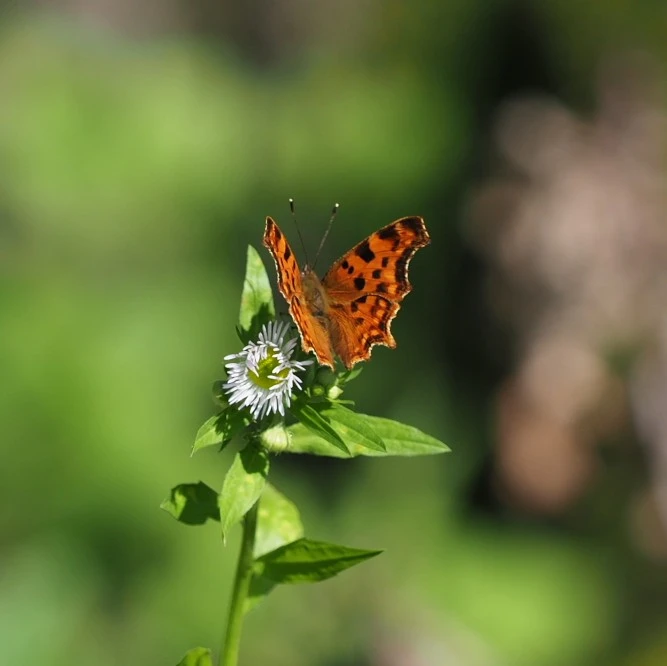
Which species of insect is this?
Polygonia c-album
